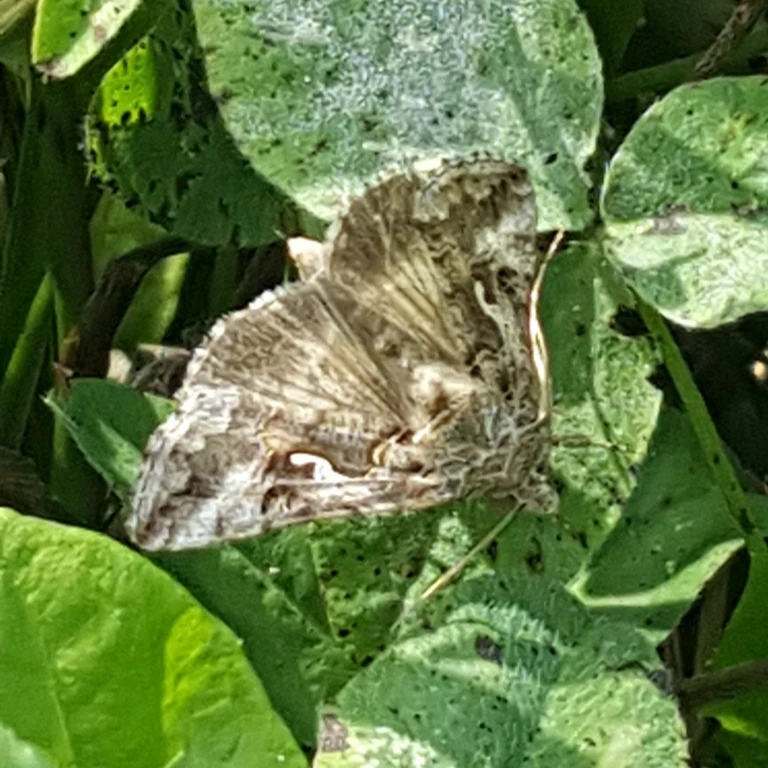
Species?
Autographa gamma
